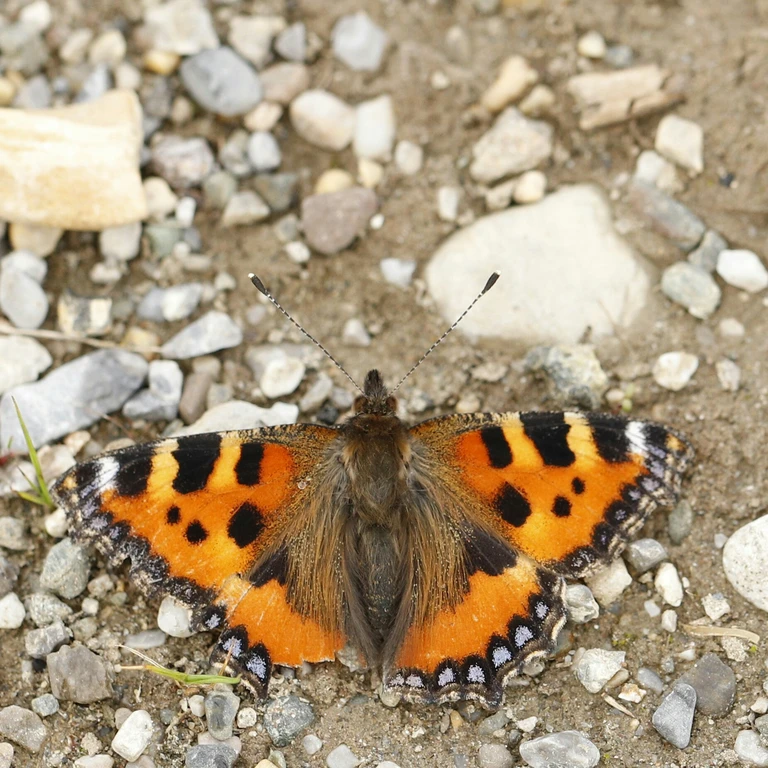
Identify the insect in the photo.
Aglais urticae
